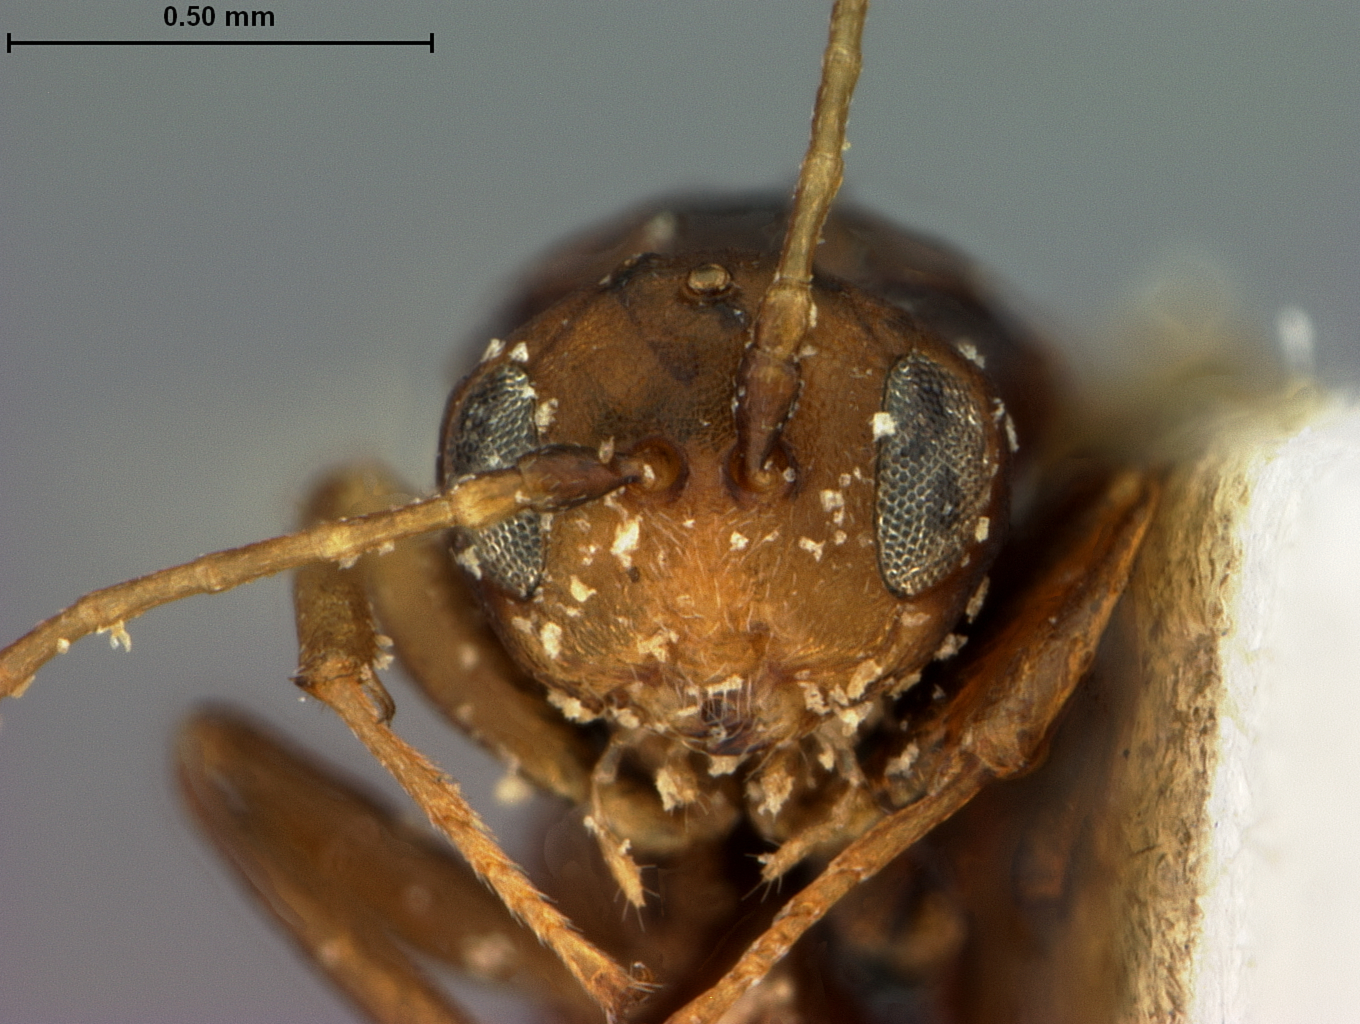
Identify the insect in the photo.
Callirhytis parva
